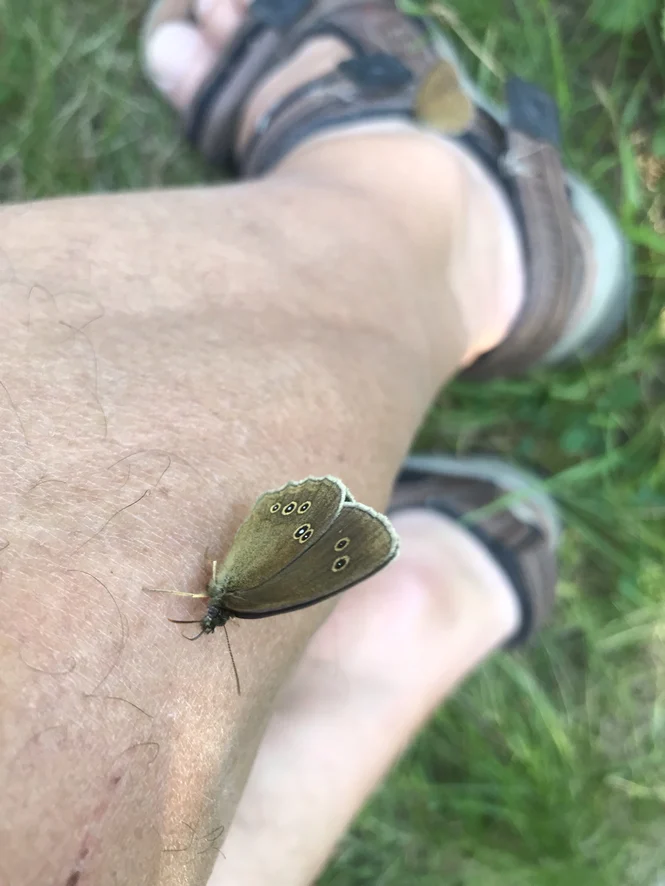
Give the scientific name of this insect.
Aphantopus hyperantus
